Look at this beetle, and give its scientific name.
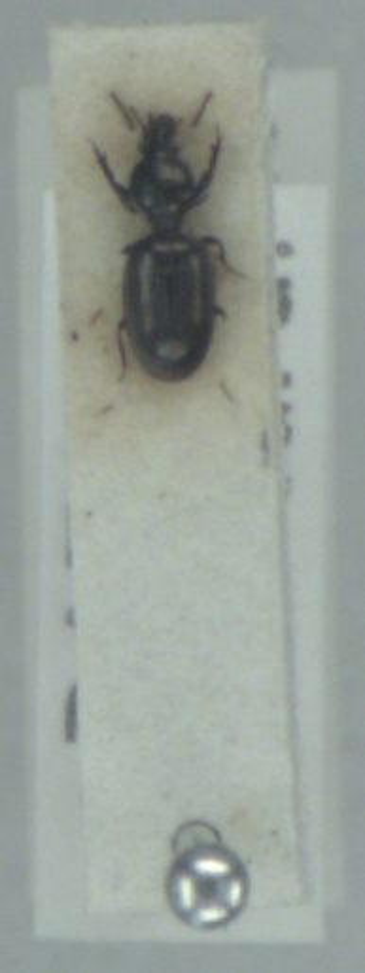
Dyschirius tristis
